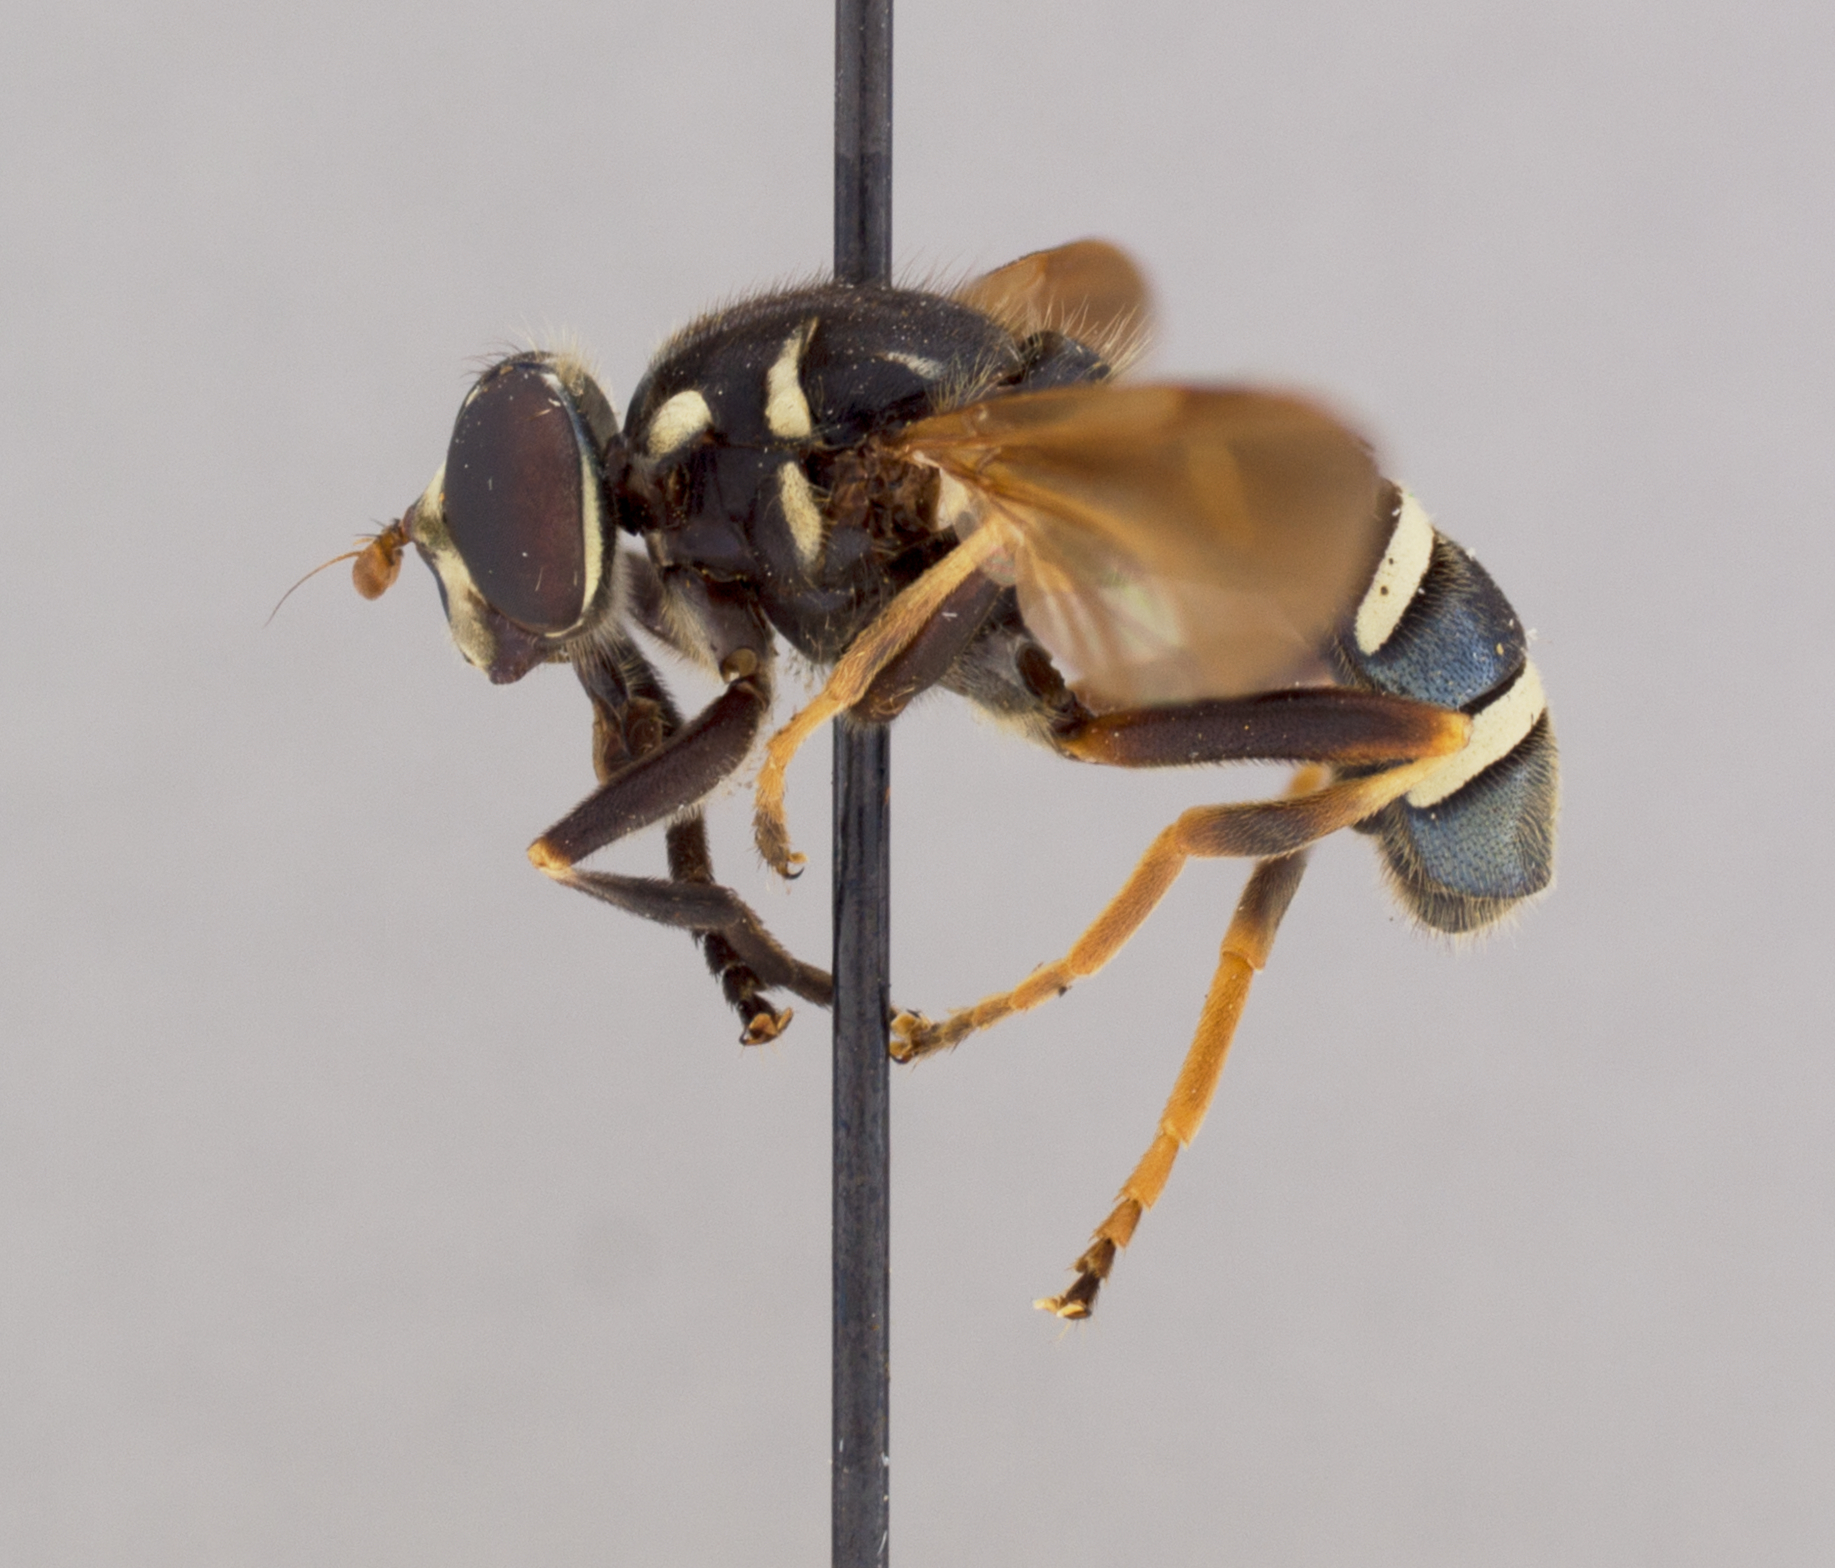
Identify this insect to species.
Temnostoma obscurum
